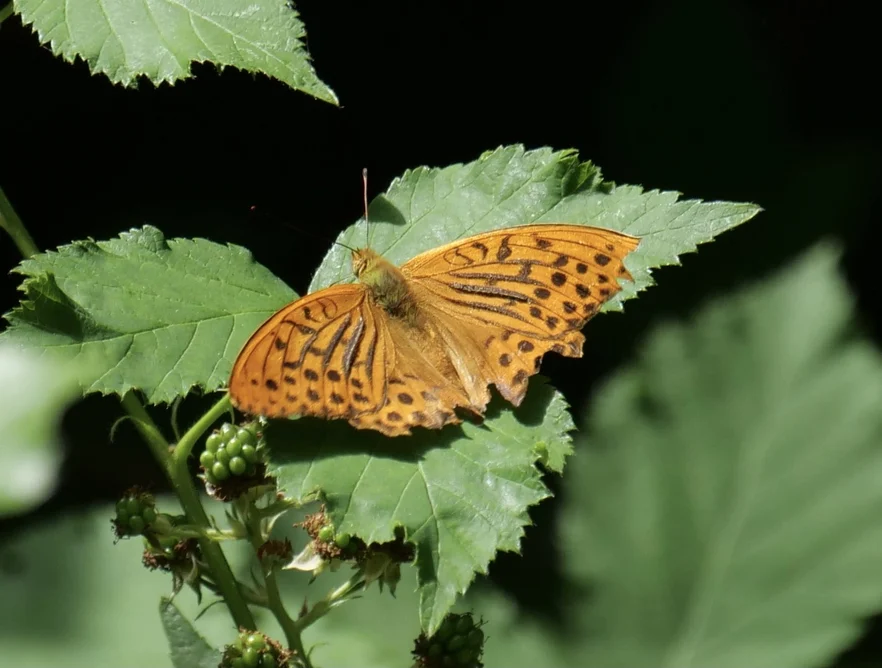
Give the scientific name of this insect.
Argynnis paphia
